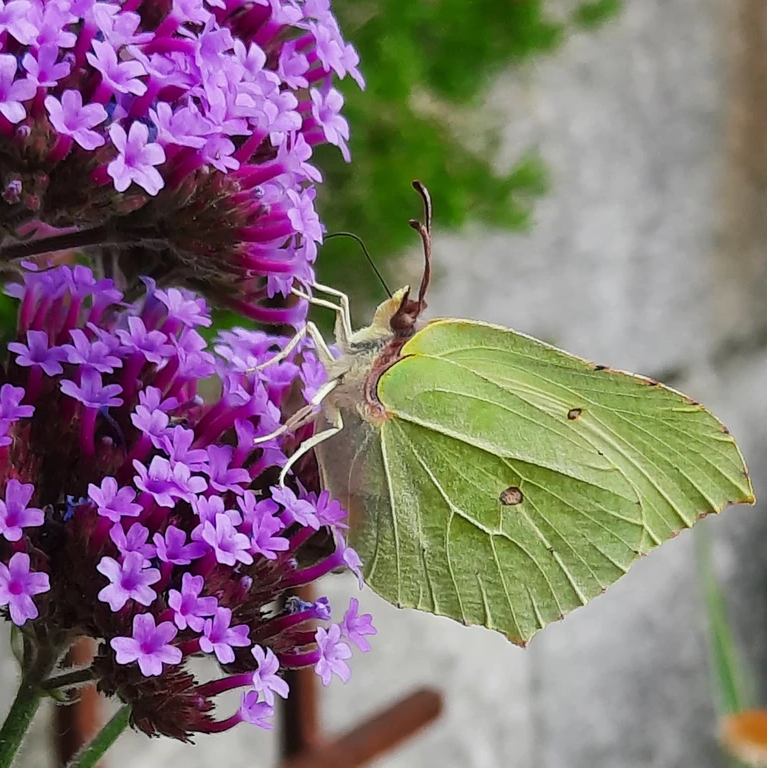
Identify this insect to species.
Gonepteryx rhamni
